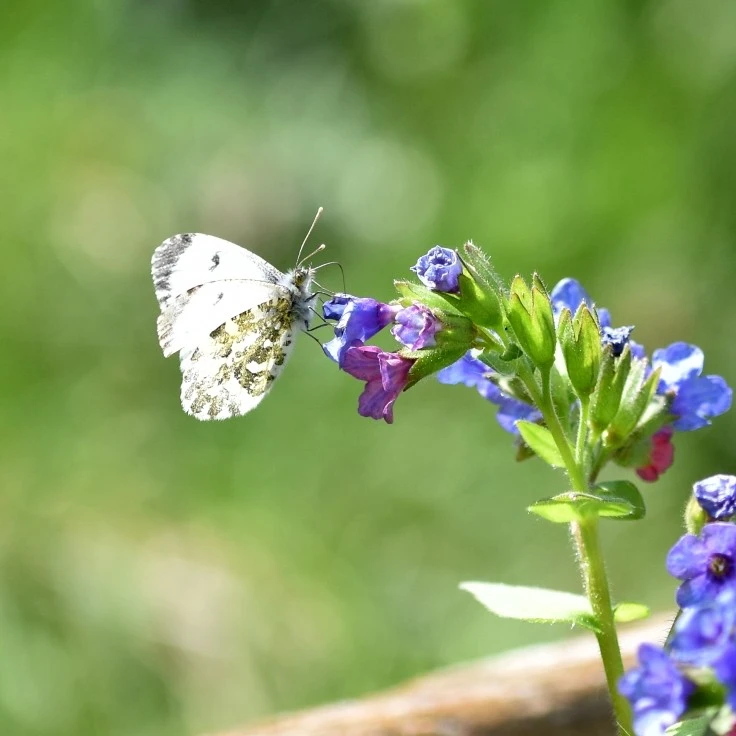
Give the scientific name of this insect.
Anthocharis cardamines
